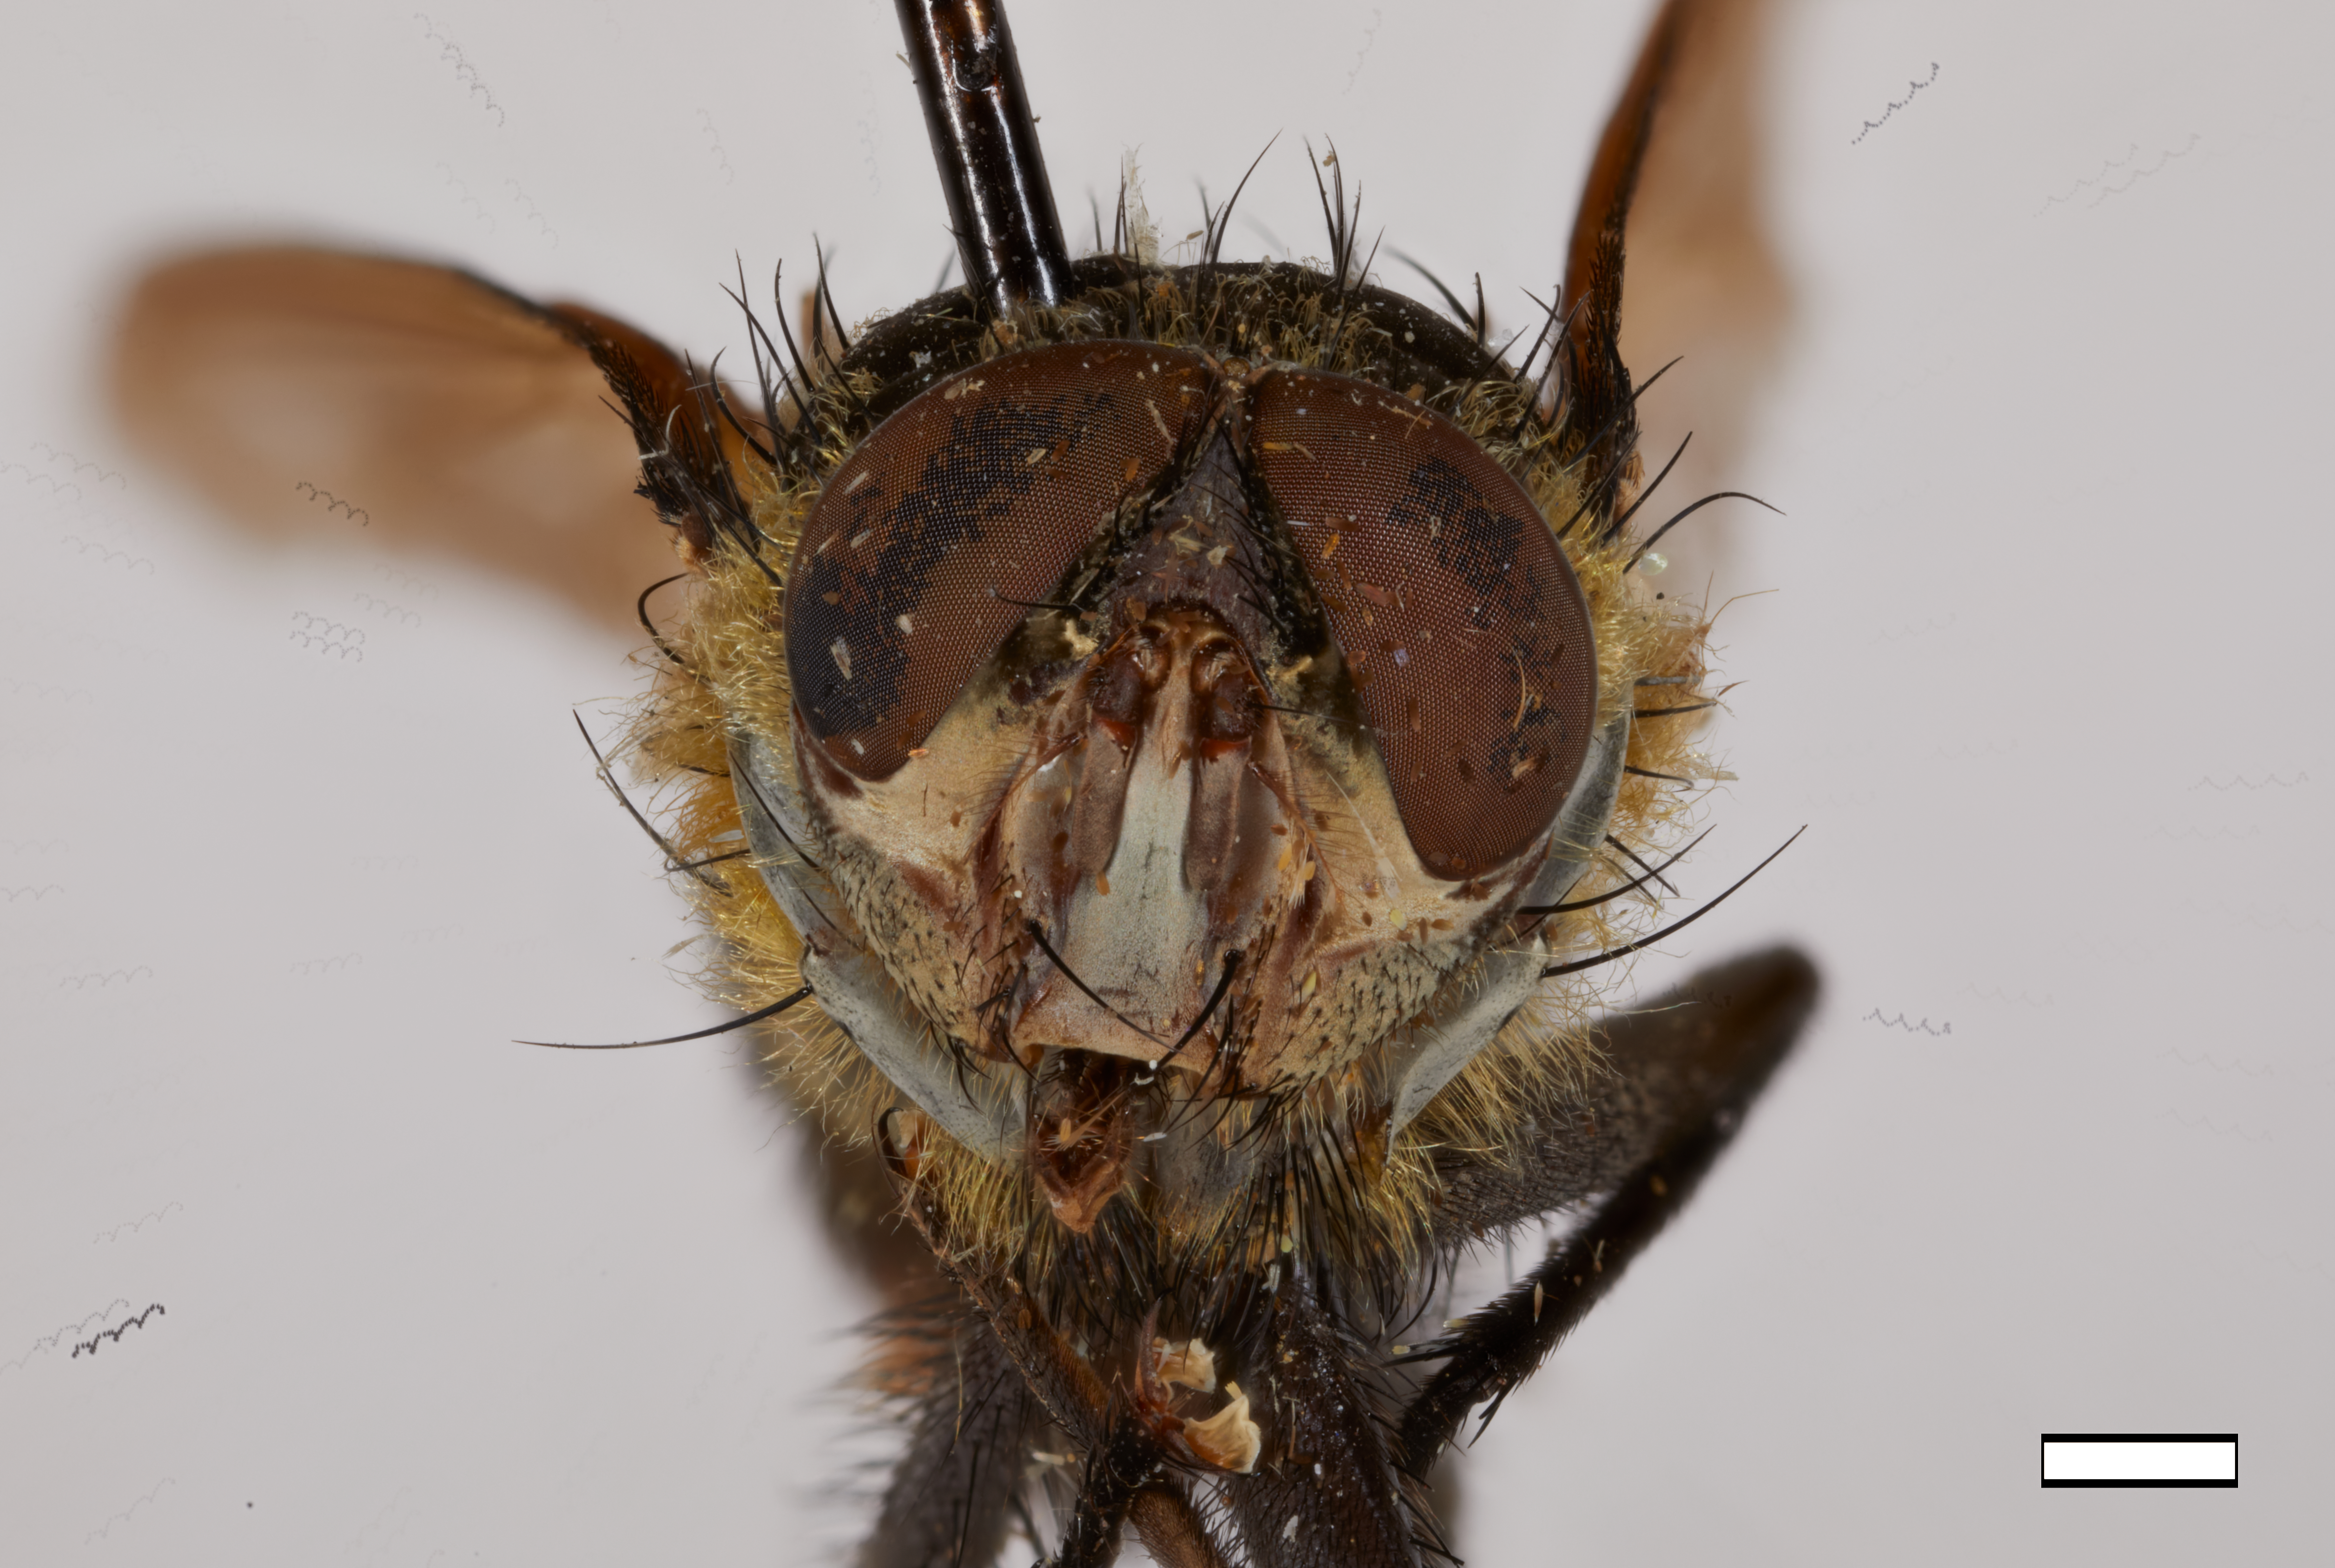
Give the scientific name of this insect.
Xanthotryxus mongol
